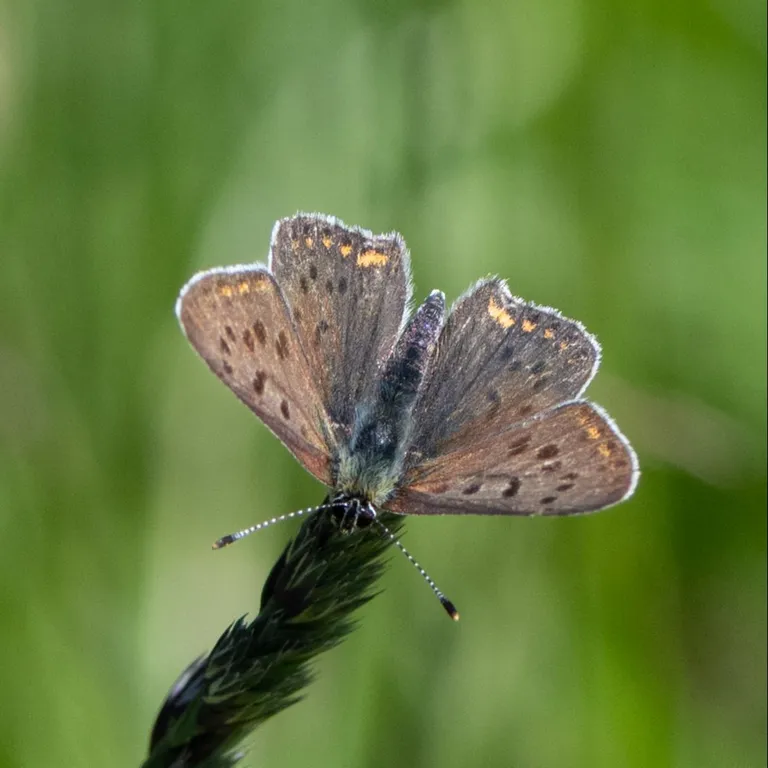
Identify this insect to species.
Lycaena tityrus (also Loweia tityrus)
